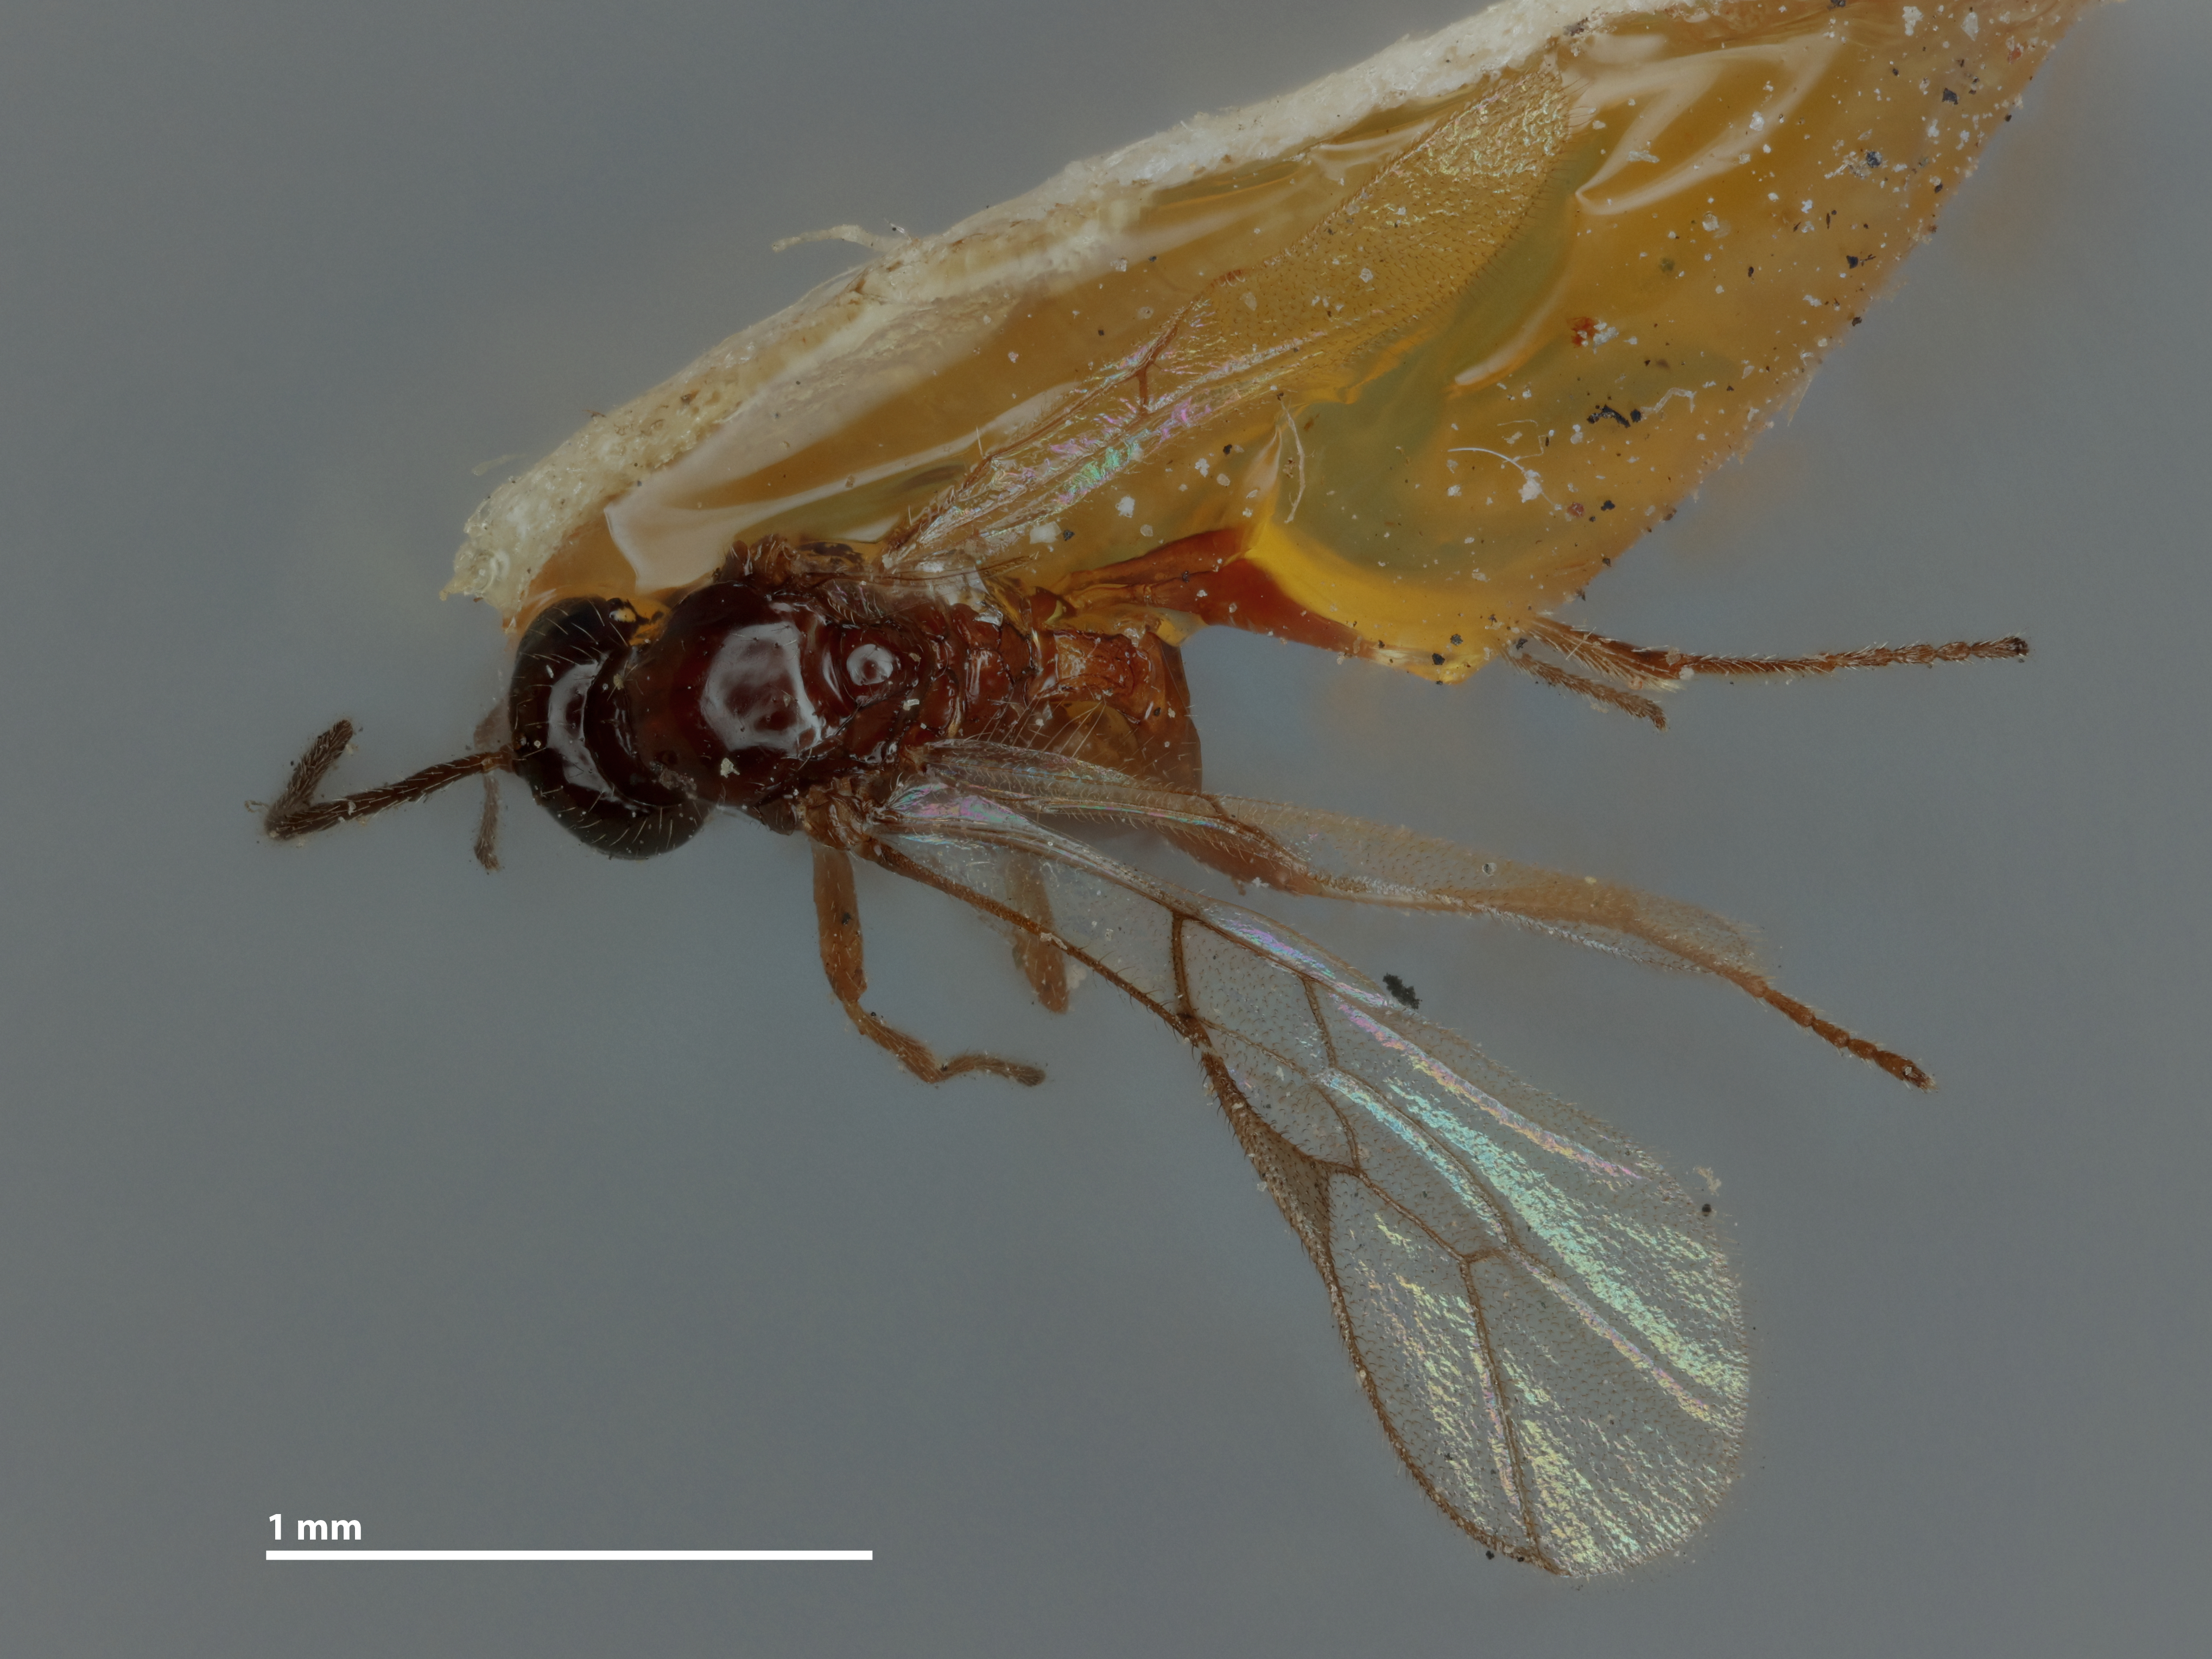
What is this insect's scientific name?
Ephedrus nigricornis
